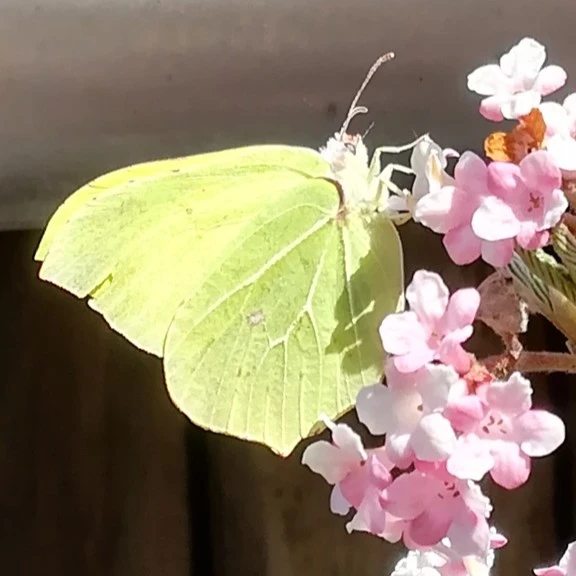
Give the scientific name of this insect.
Gonepteryx rhamni
